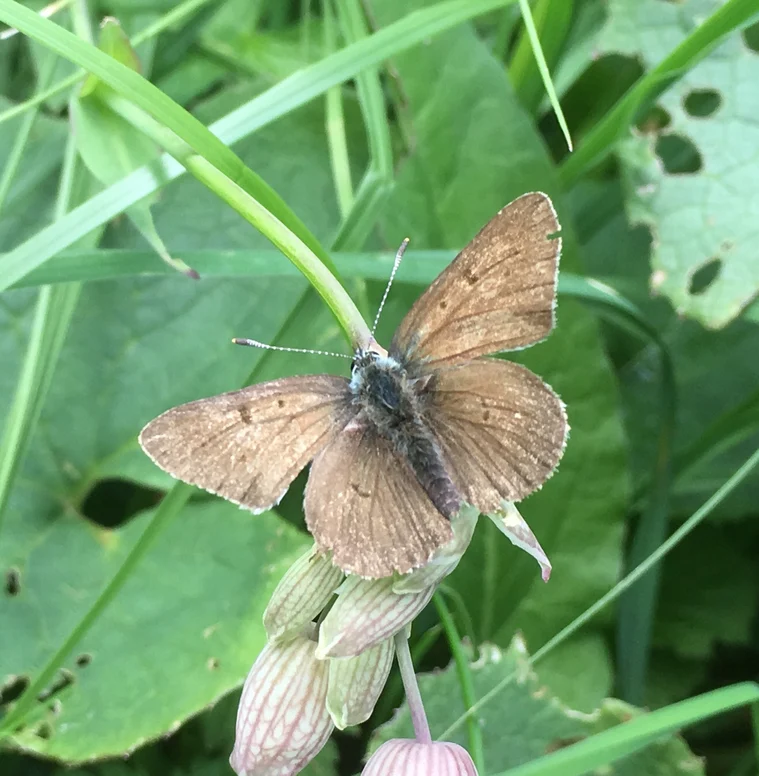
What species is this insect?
Lycaena tityrus (also Loweia tityrus)
